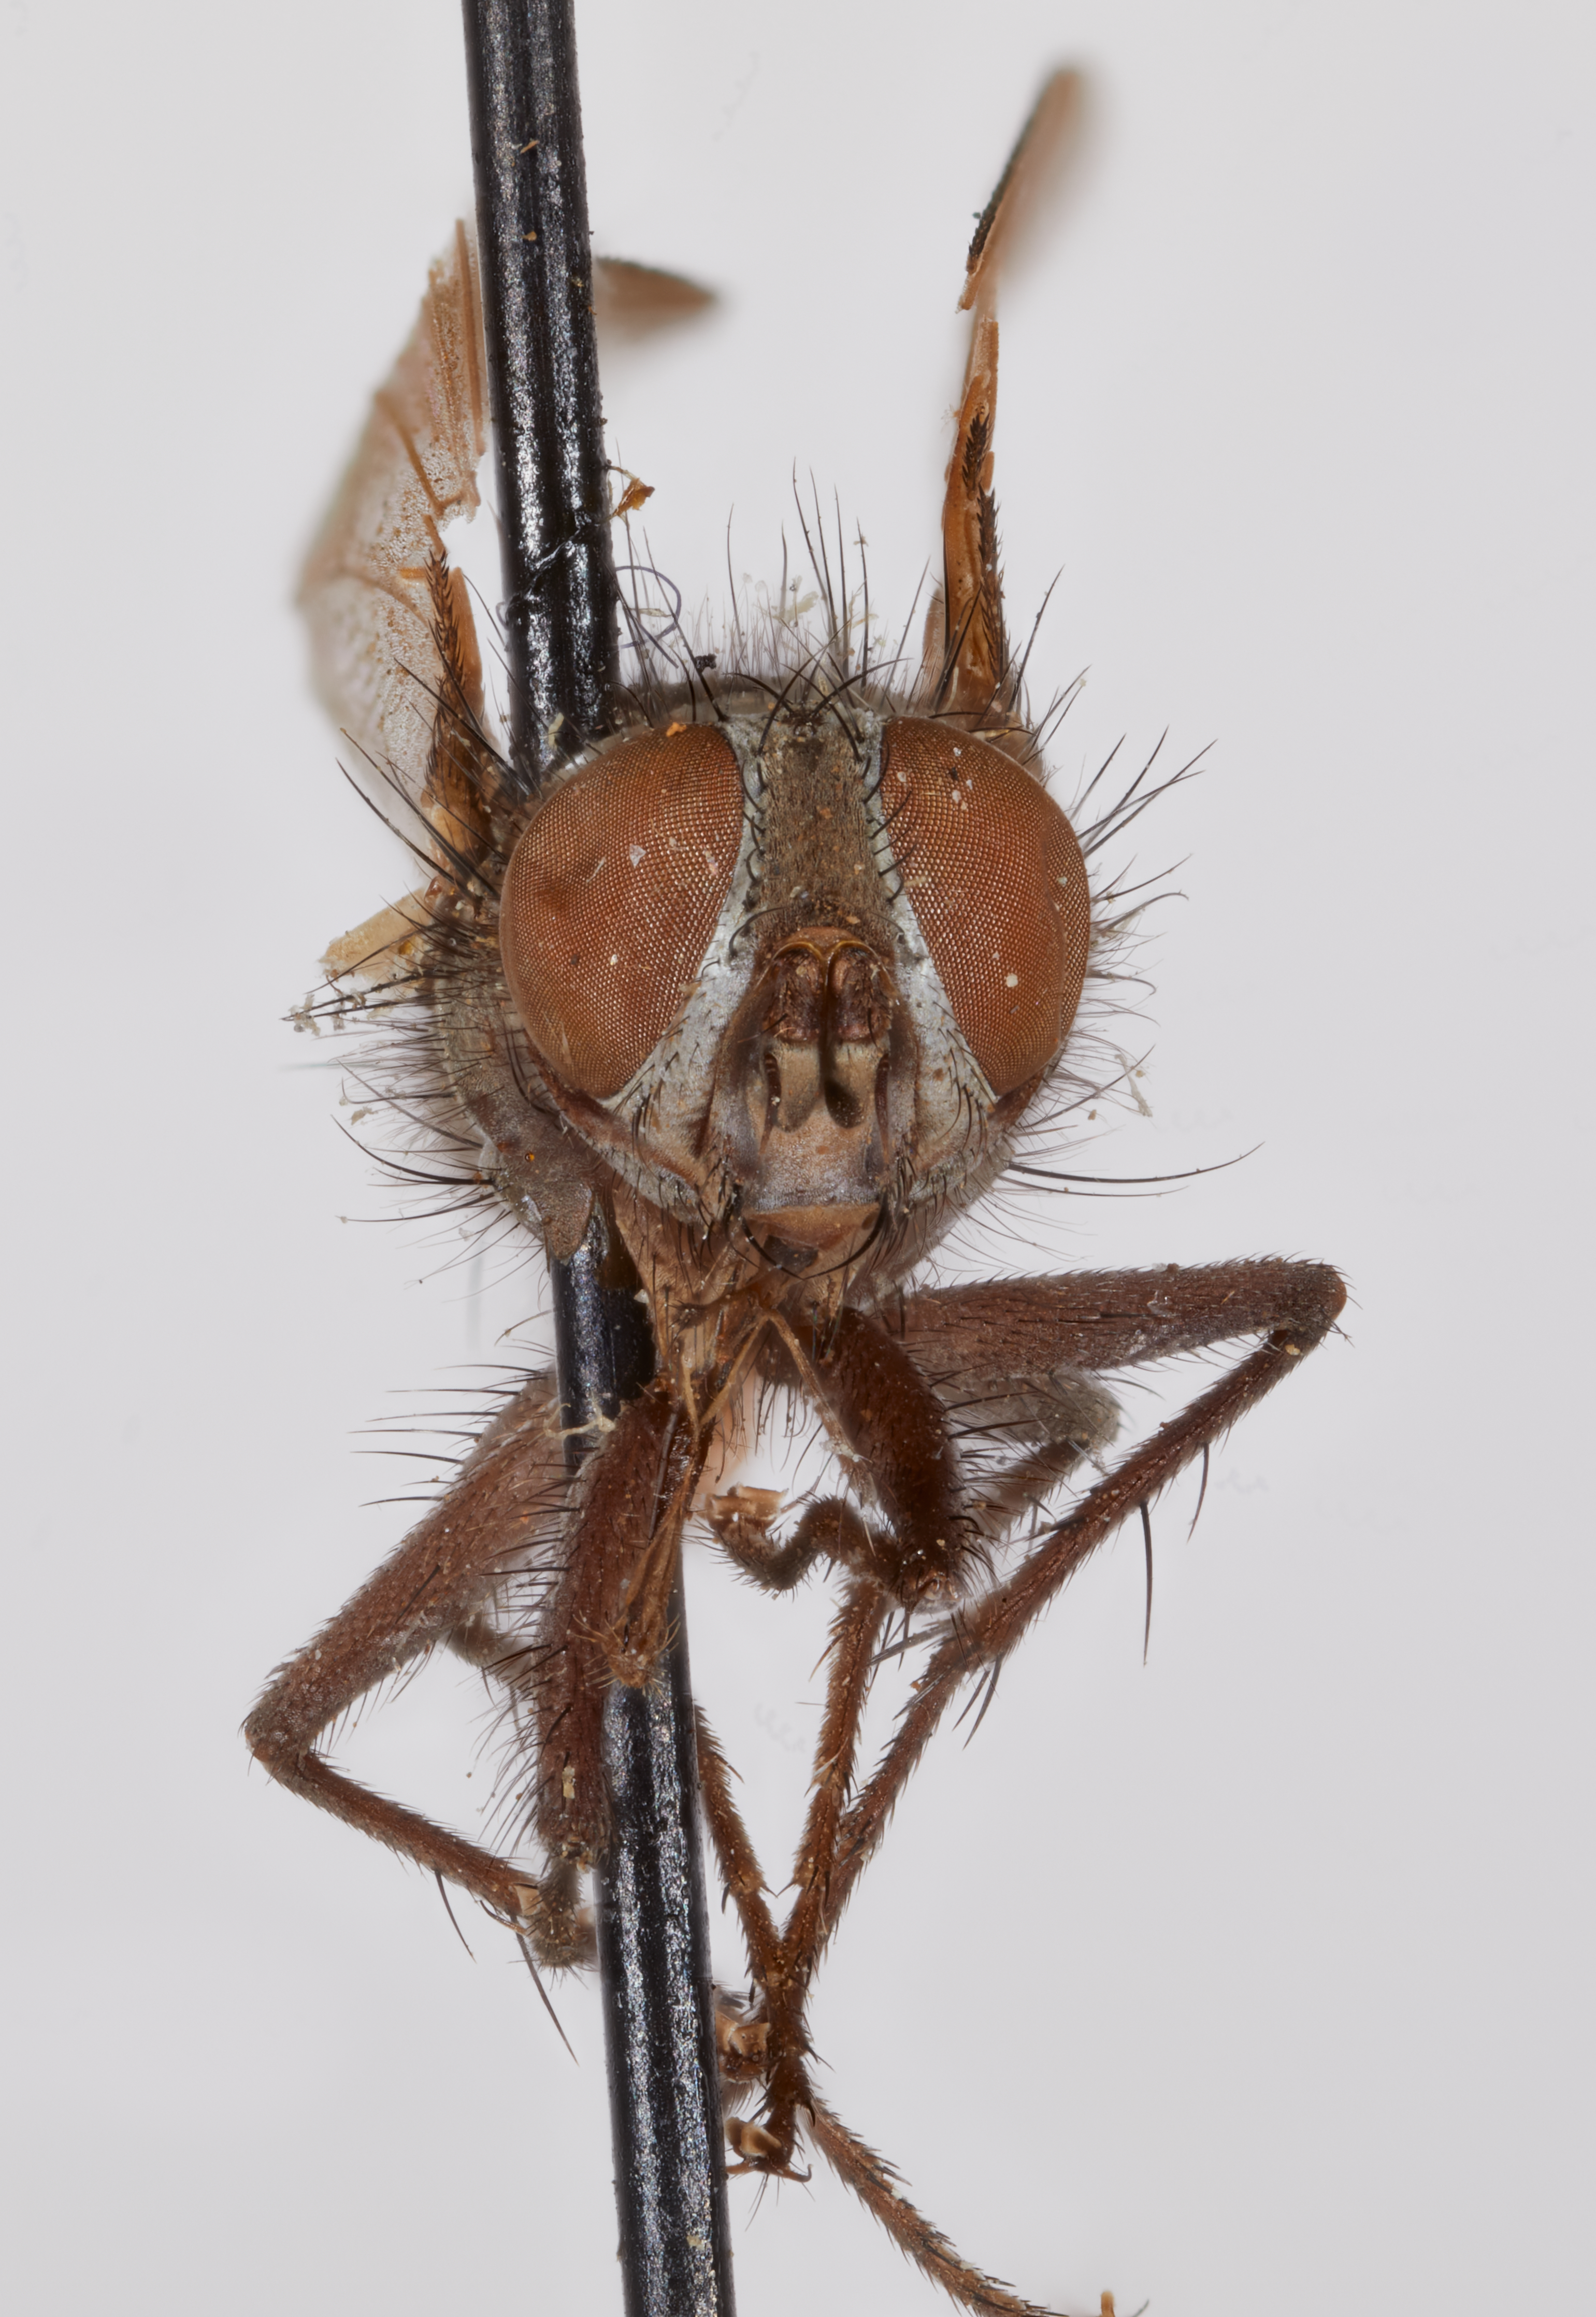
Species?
Microcerellamyia retusa
